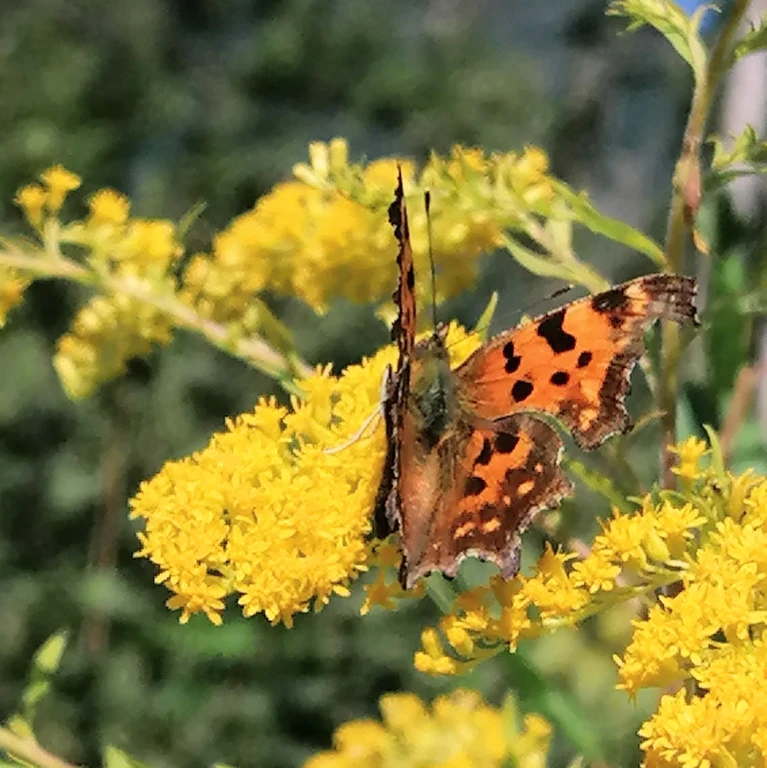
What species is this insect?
Polygonia c-album
